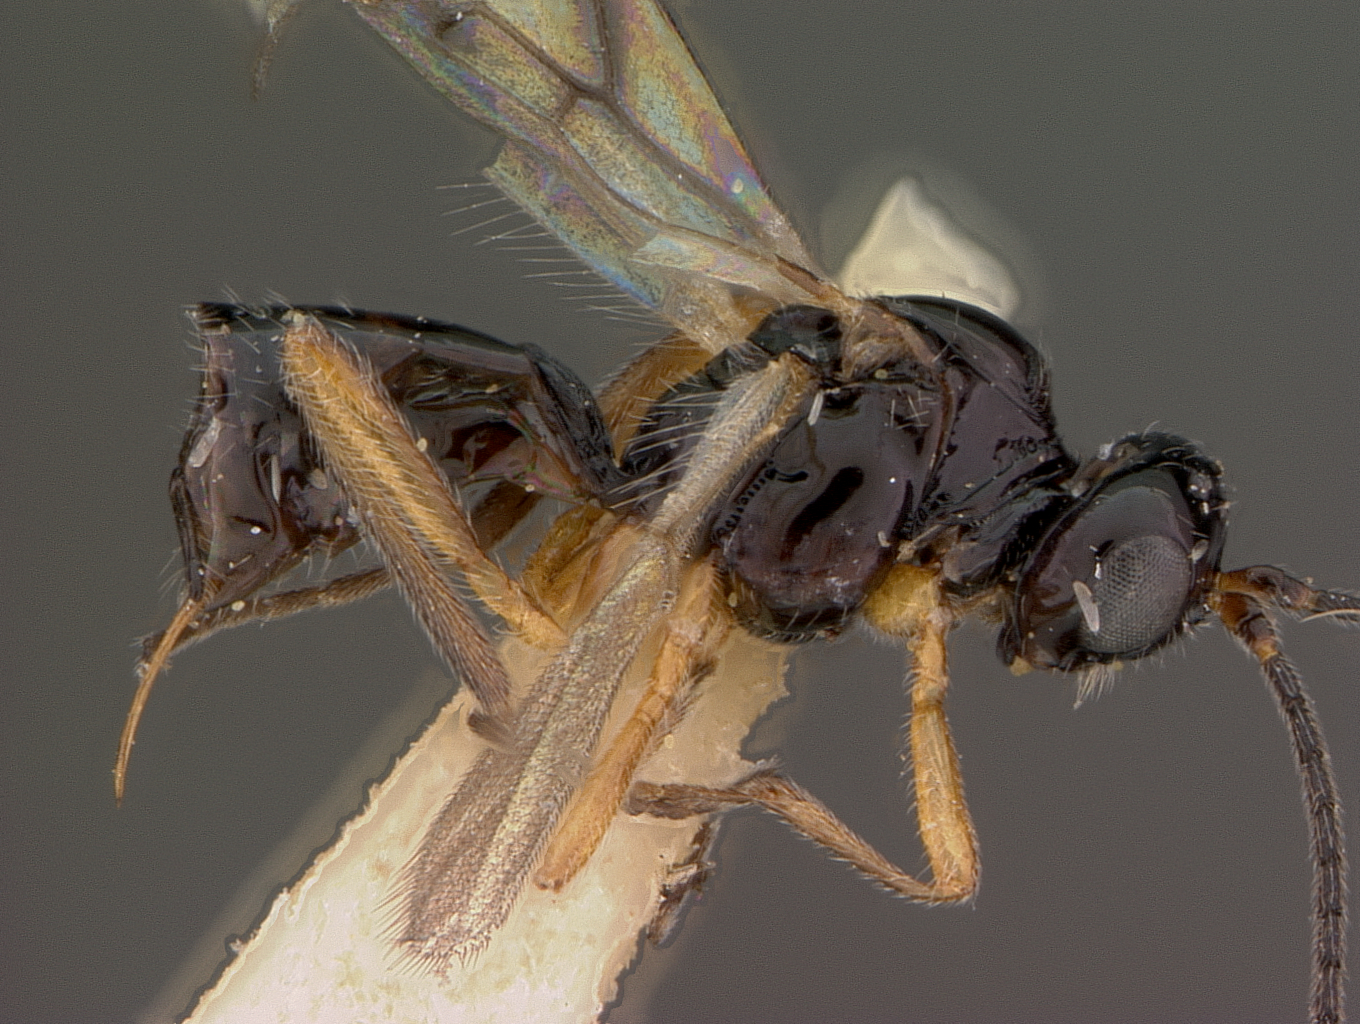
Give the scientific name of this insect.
Opius blancasi
